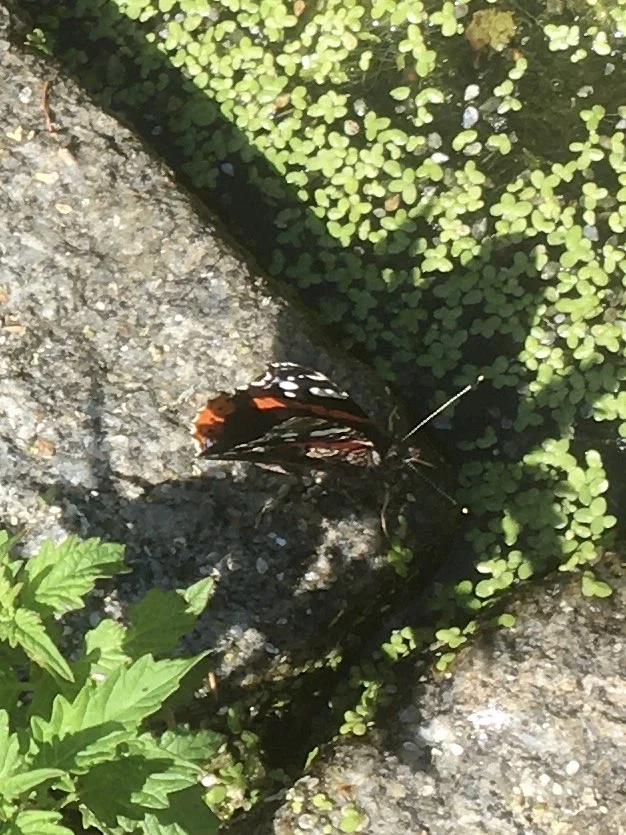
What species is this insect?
Vanessa atalanta
